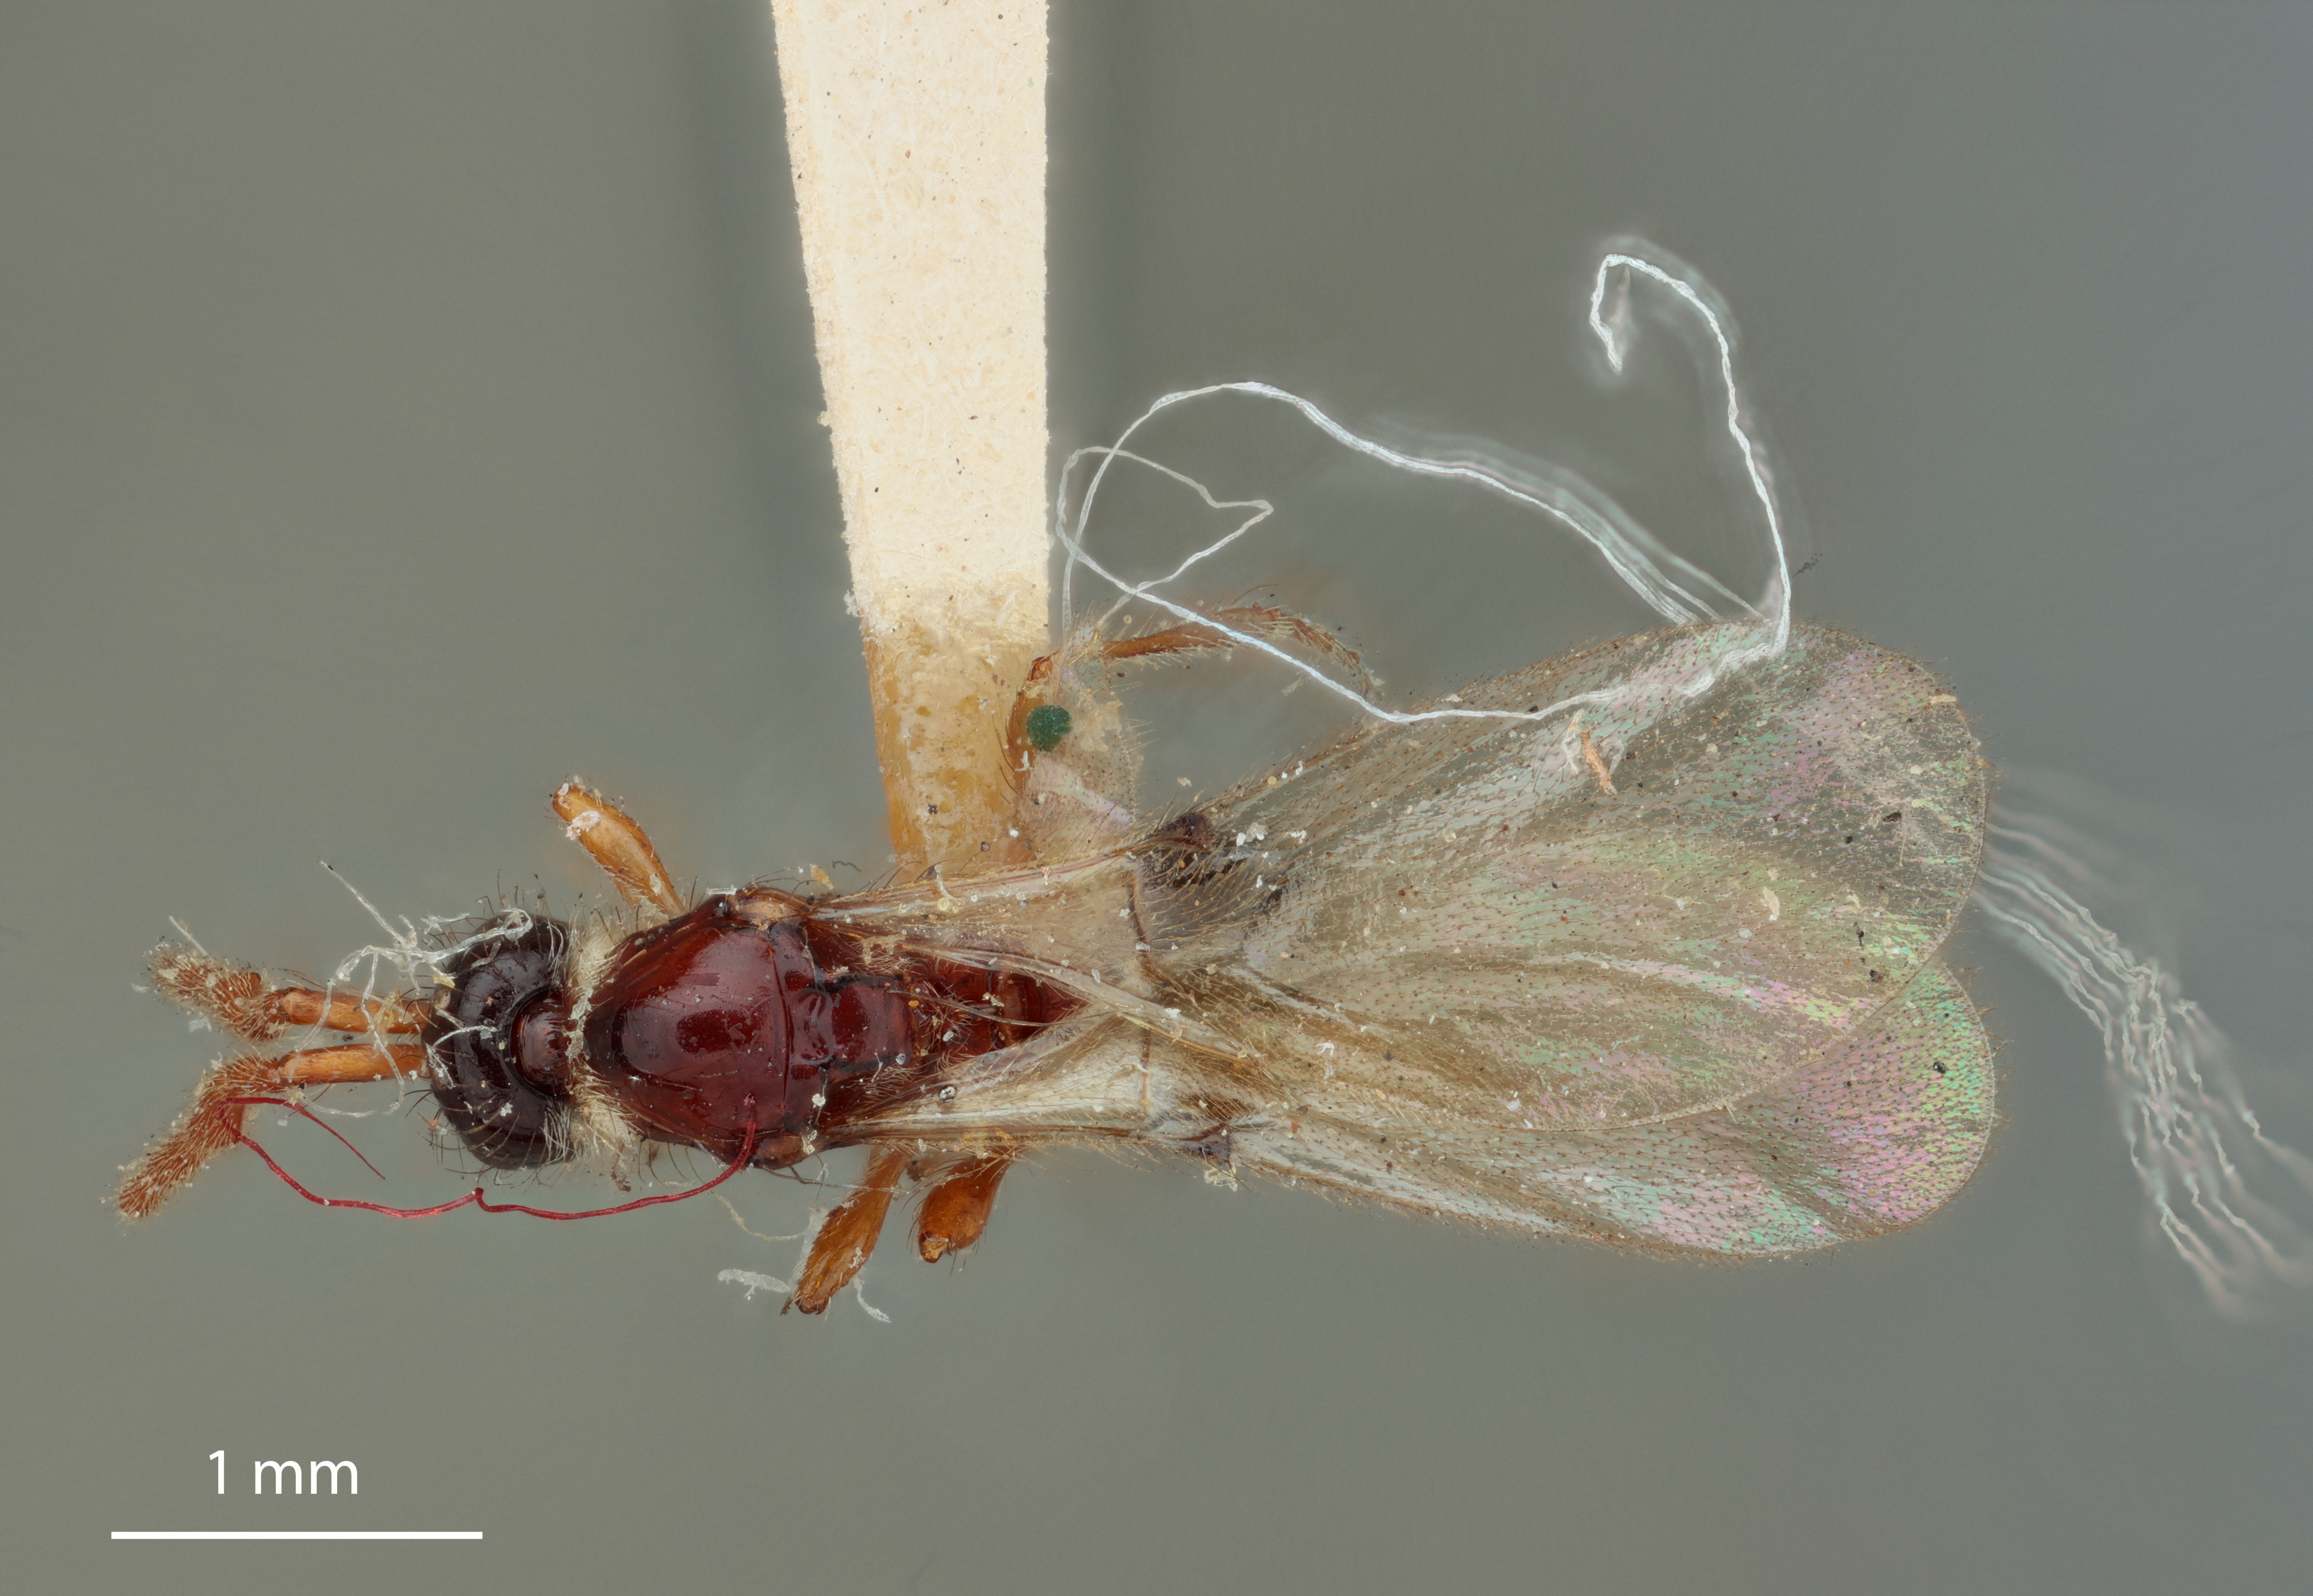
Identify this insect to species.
Basalys fuscipennis
